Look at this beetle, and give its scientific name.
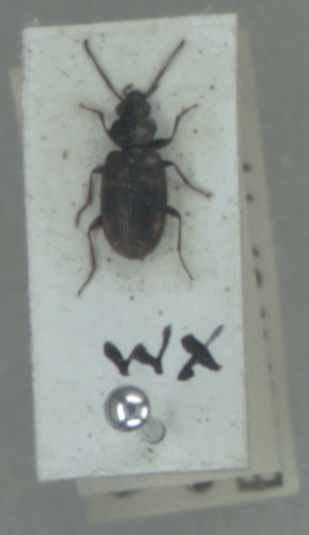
Bembidion varium
